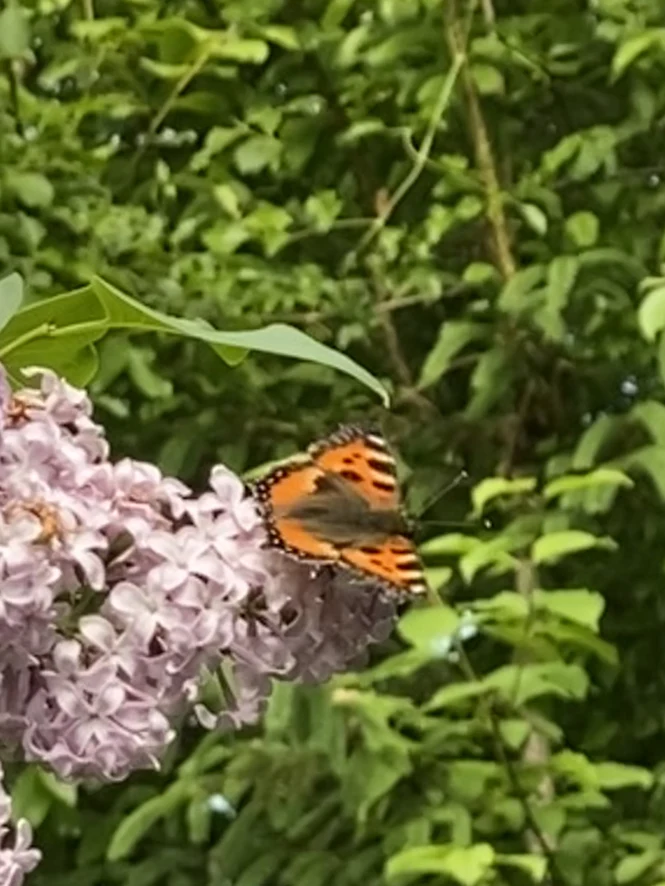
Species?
Aglais urticae
